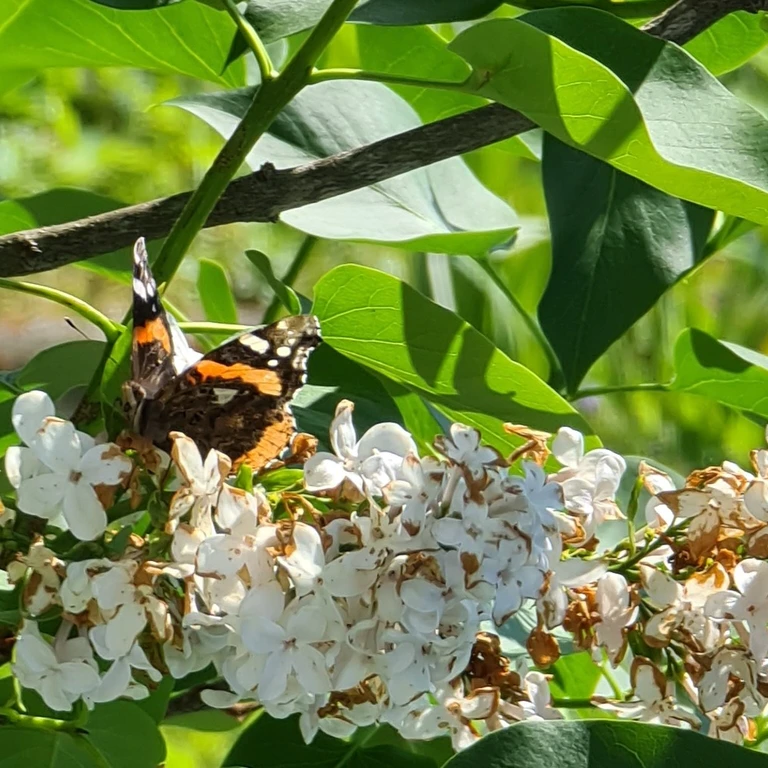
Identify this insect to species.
Vanessa atalanta
